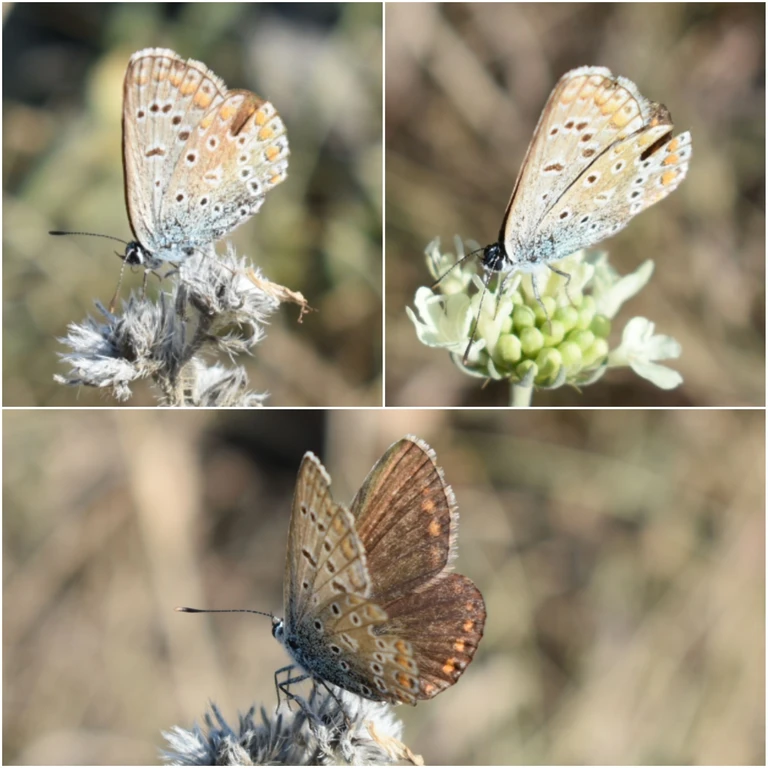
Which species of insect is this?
Polyommatus icarus
